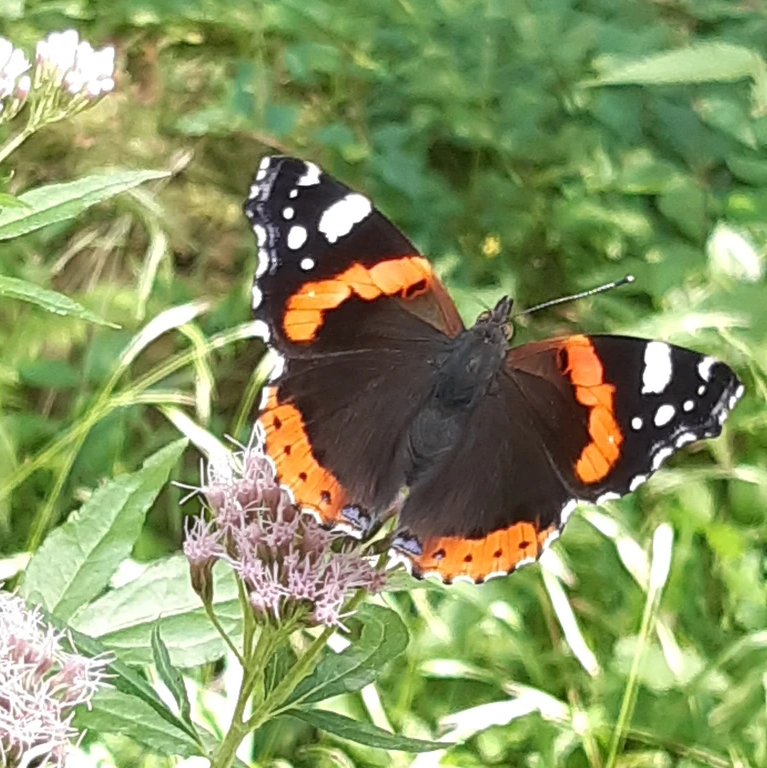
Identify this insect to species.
Vanessa atalanta
